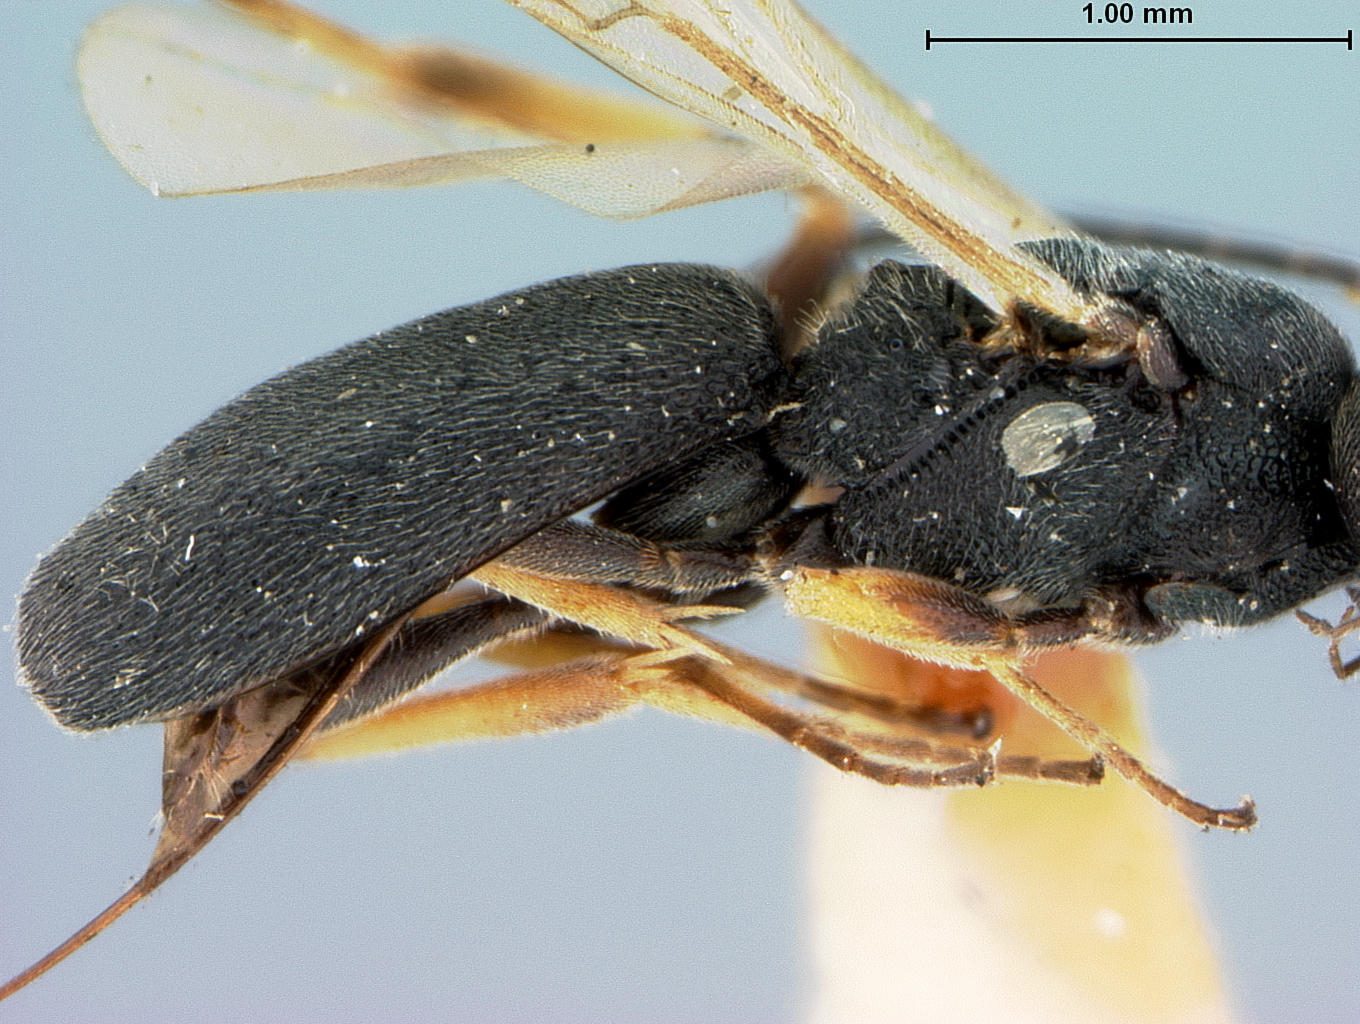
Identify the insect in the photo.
Chelonus hadrogaster
